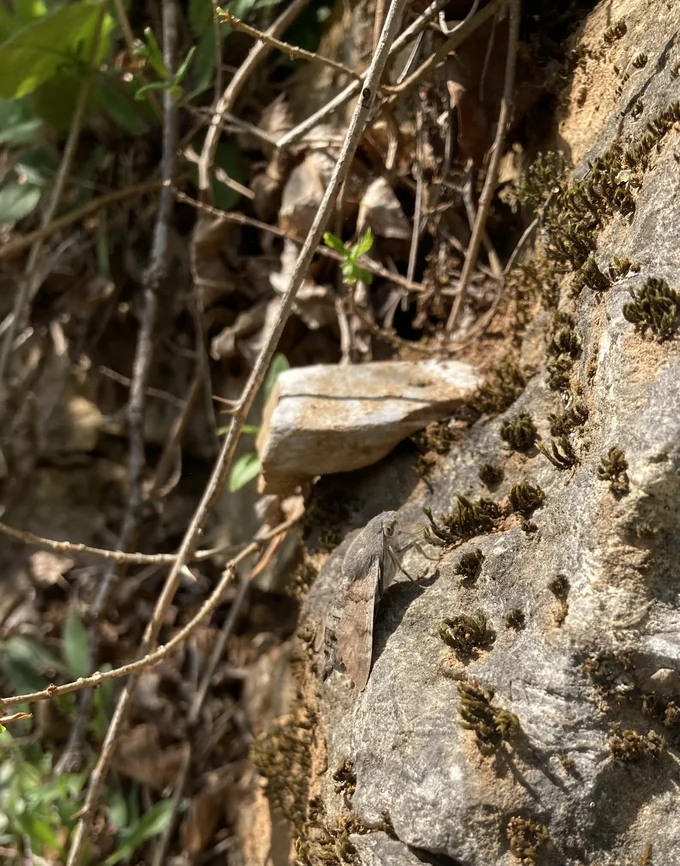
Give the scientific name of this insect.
Macroglossum stellatarum
